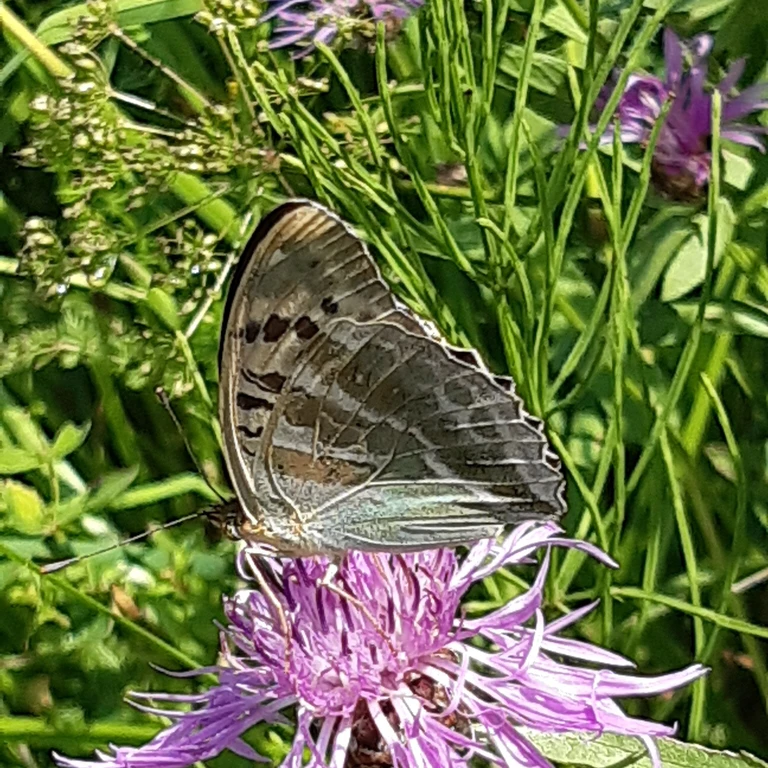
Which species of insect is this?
Argynnis paphia
